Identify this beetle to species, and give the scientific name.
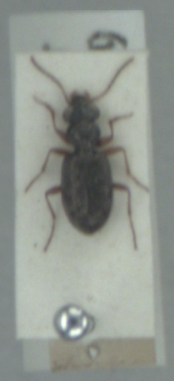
Asaphidion flavipes
